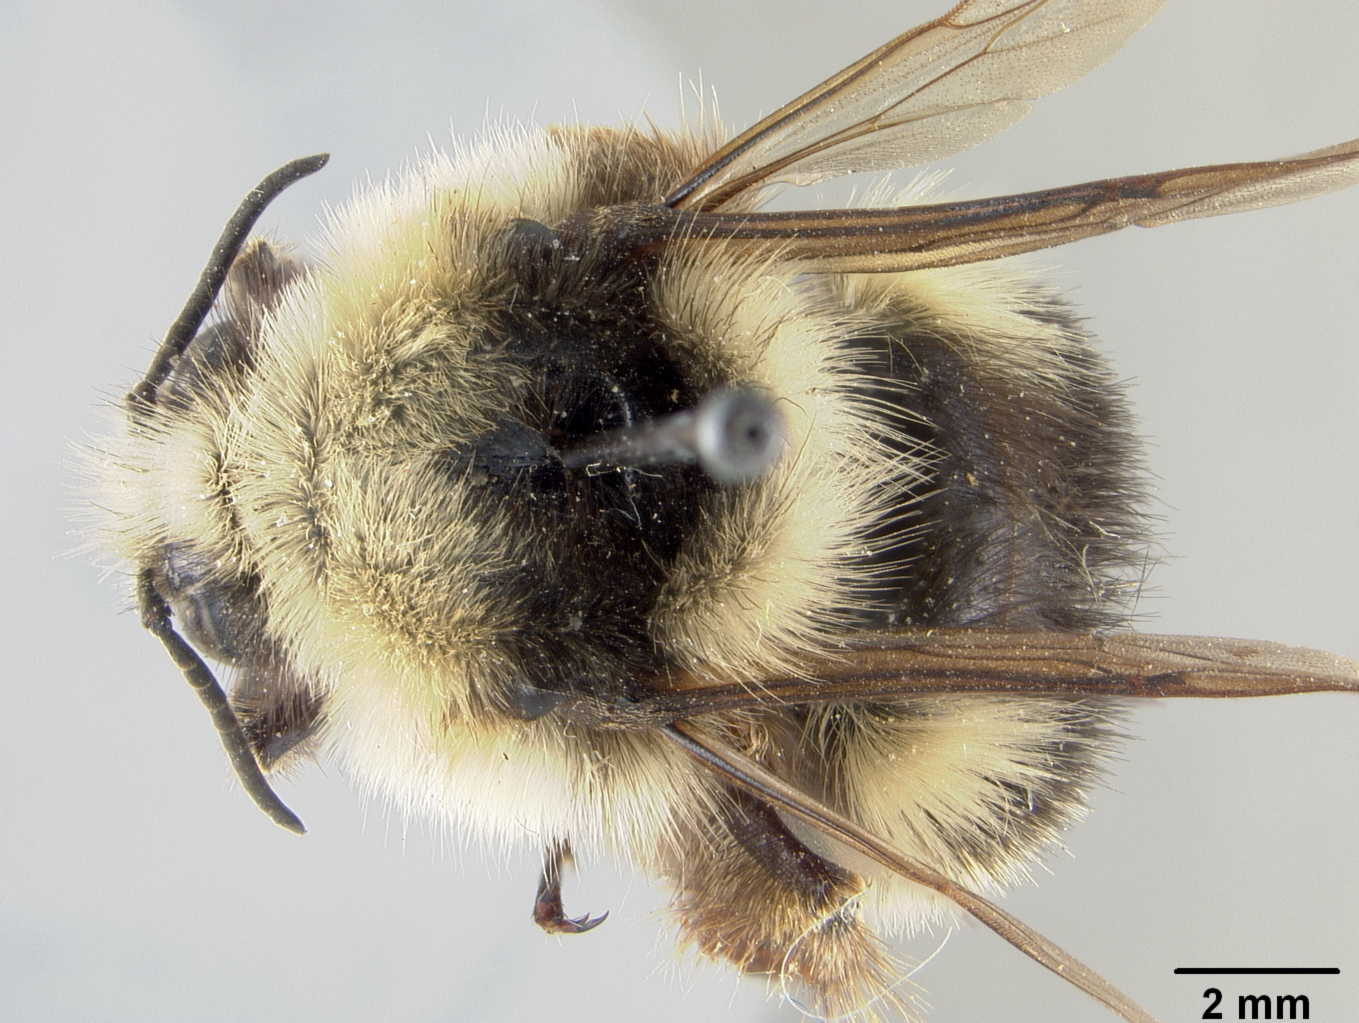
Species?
Pyrobombus cascadensis
